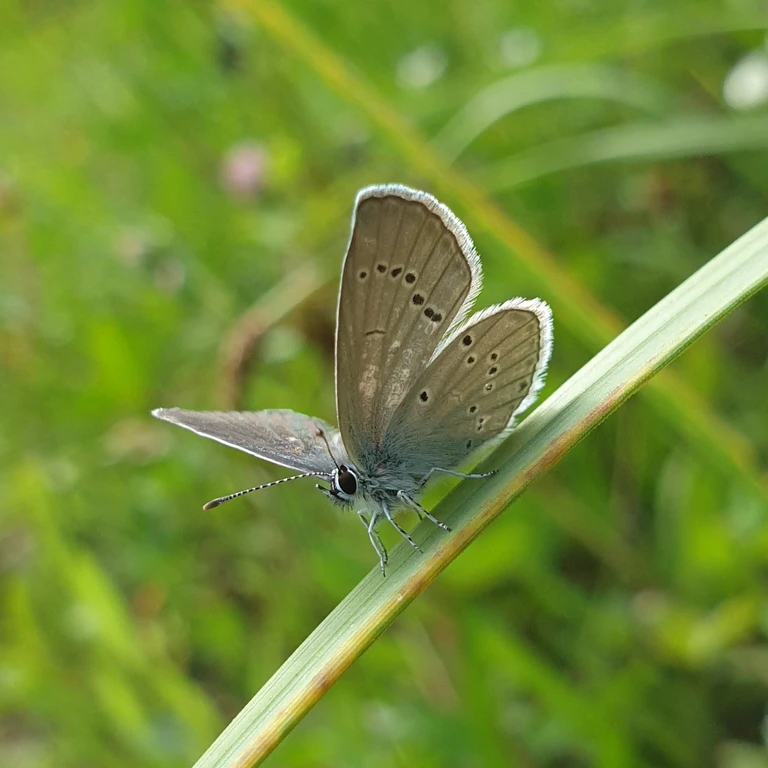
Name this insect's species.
Cupido minimus
